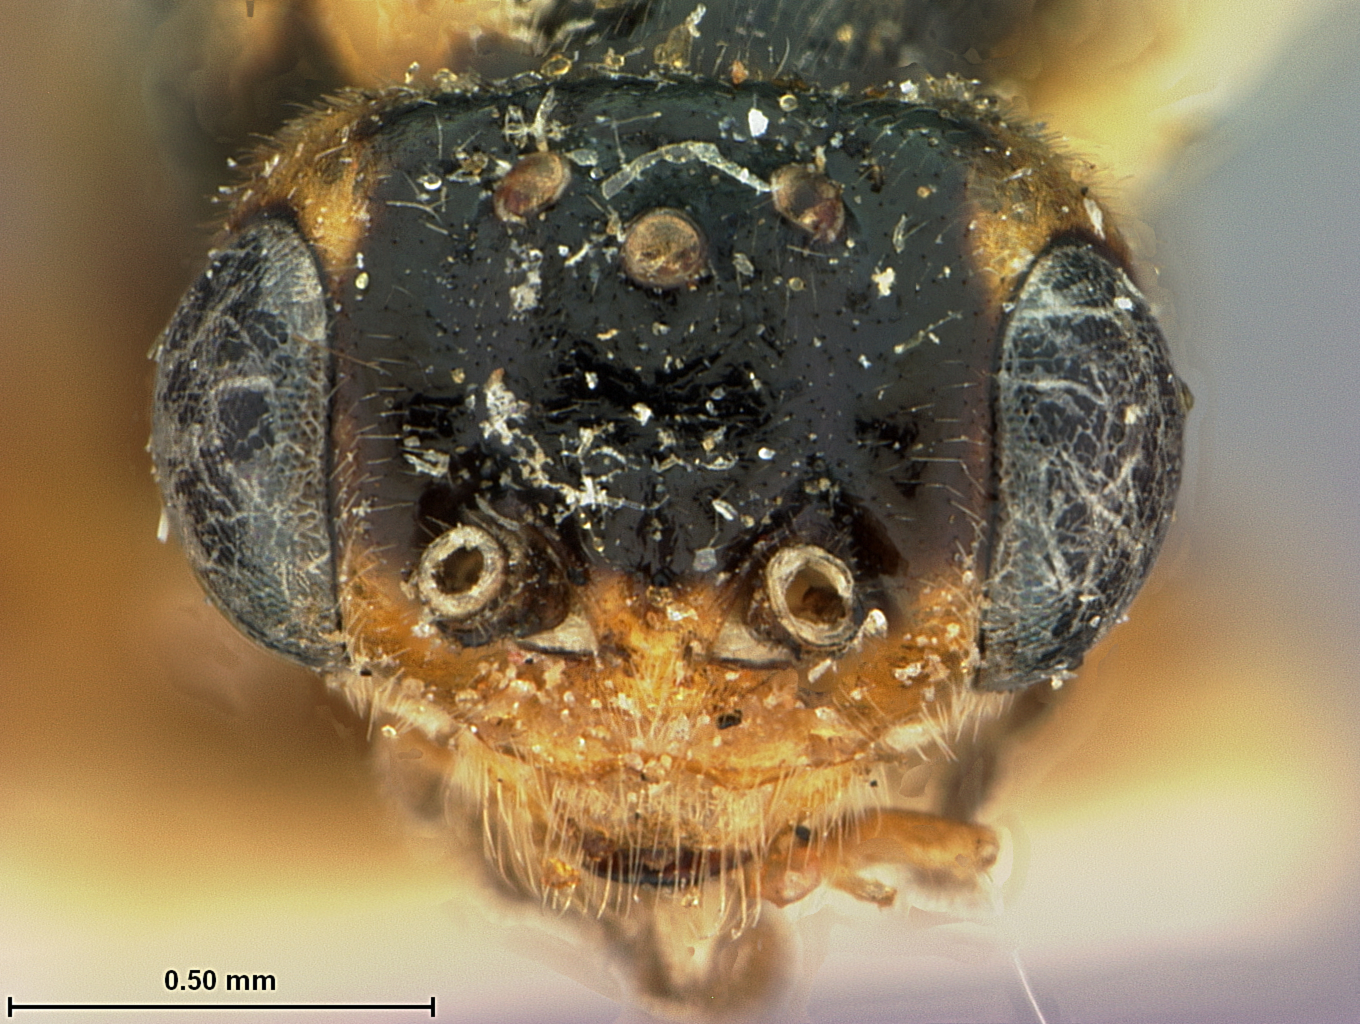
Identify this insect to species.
Euura perdita
